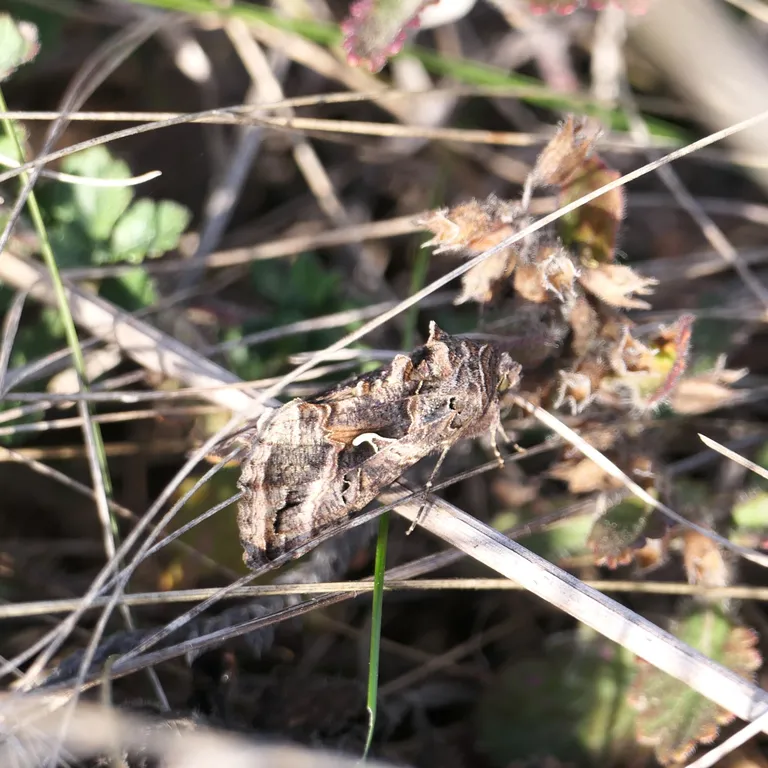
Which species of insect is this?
Autographa gamma
